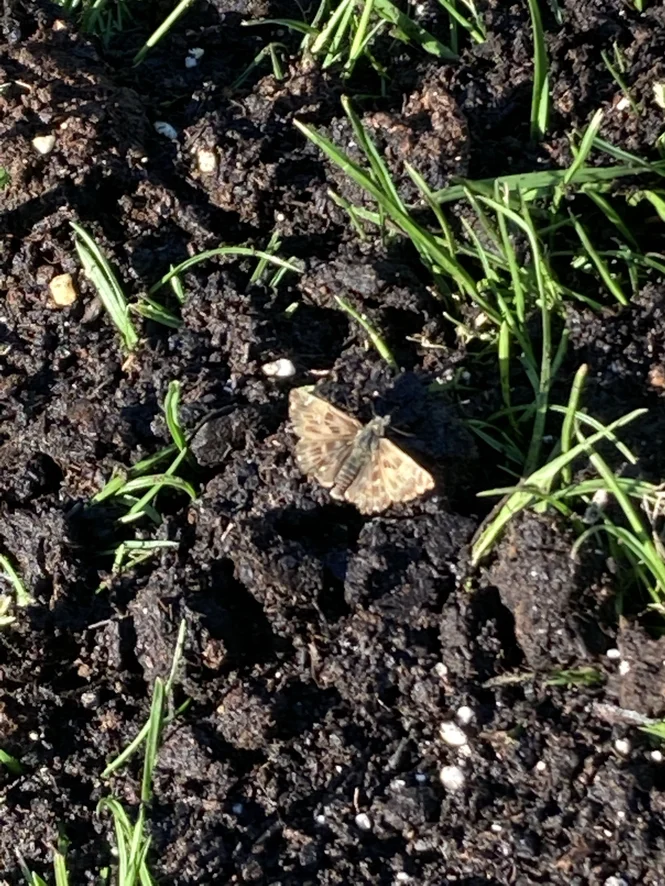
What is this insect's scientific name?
Carcharodus alceae
